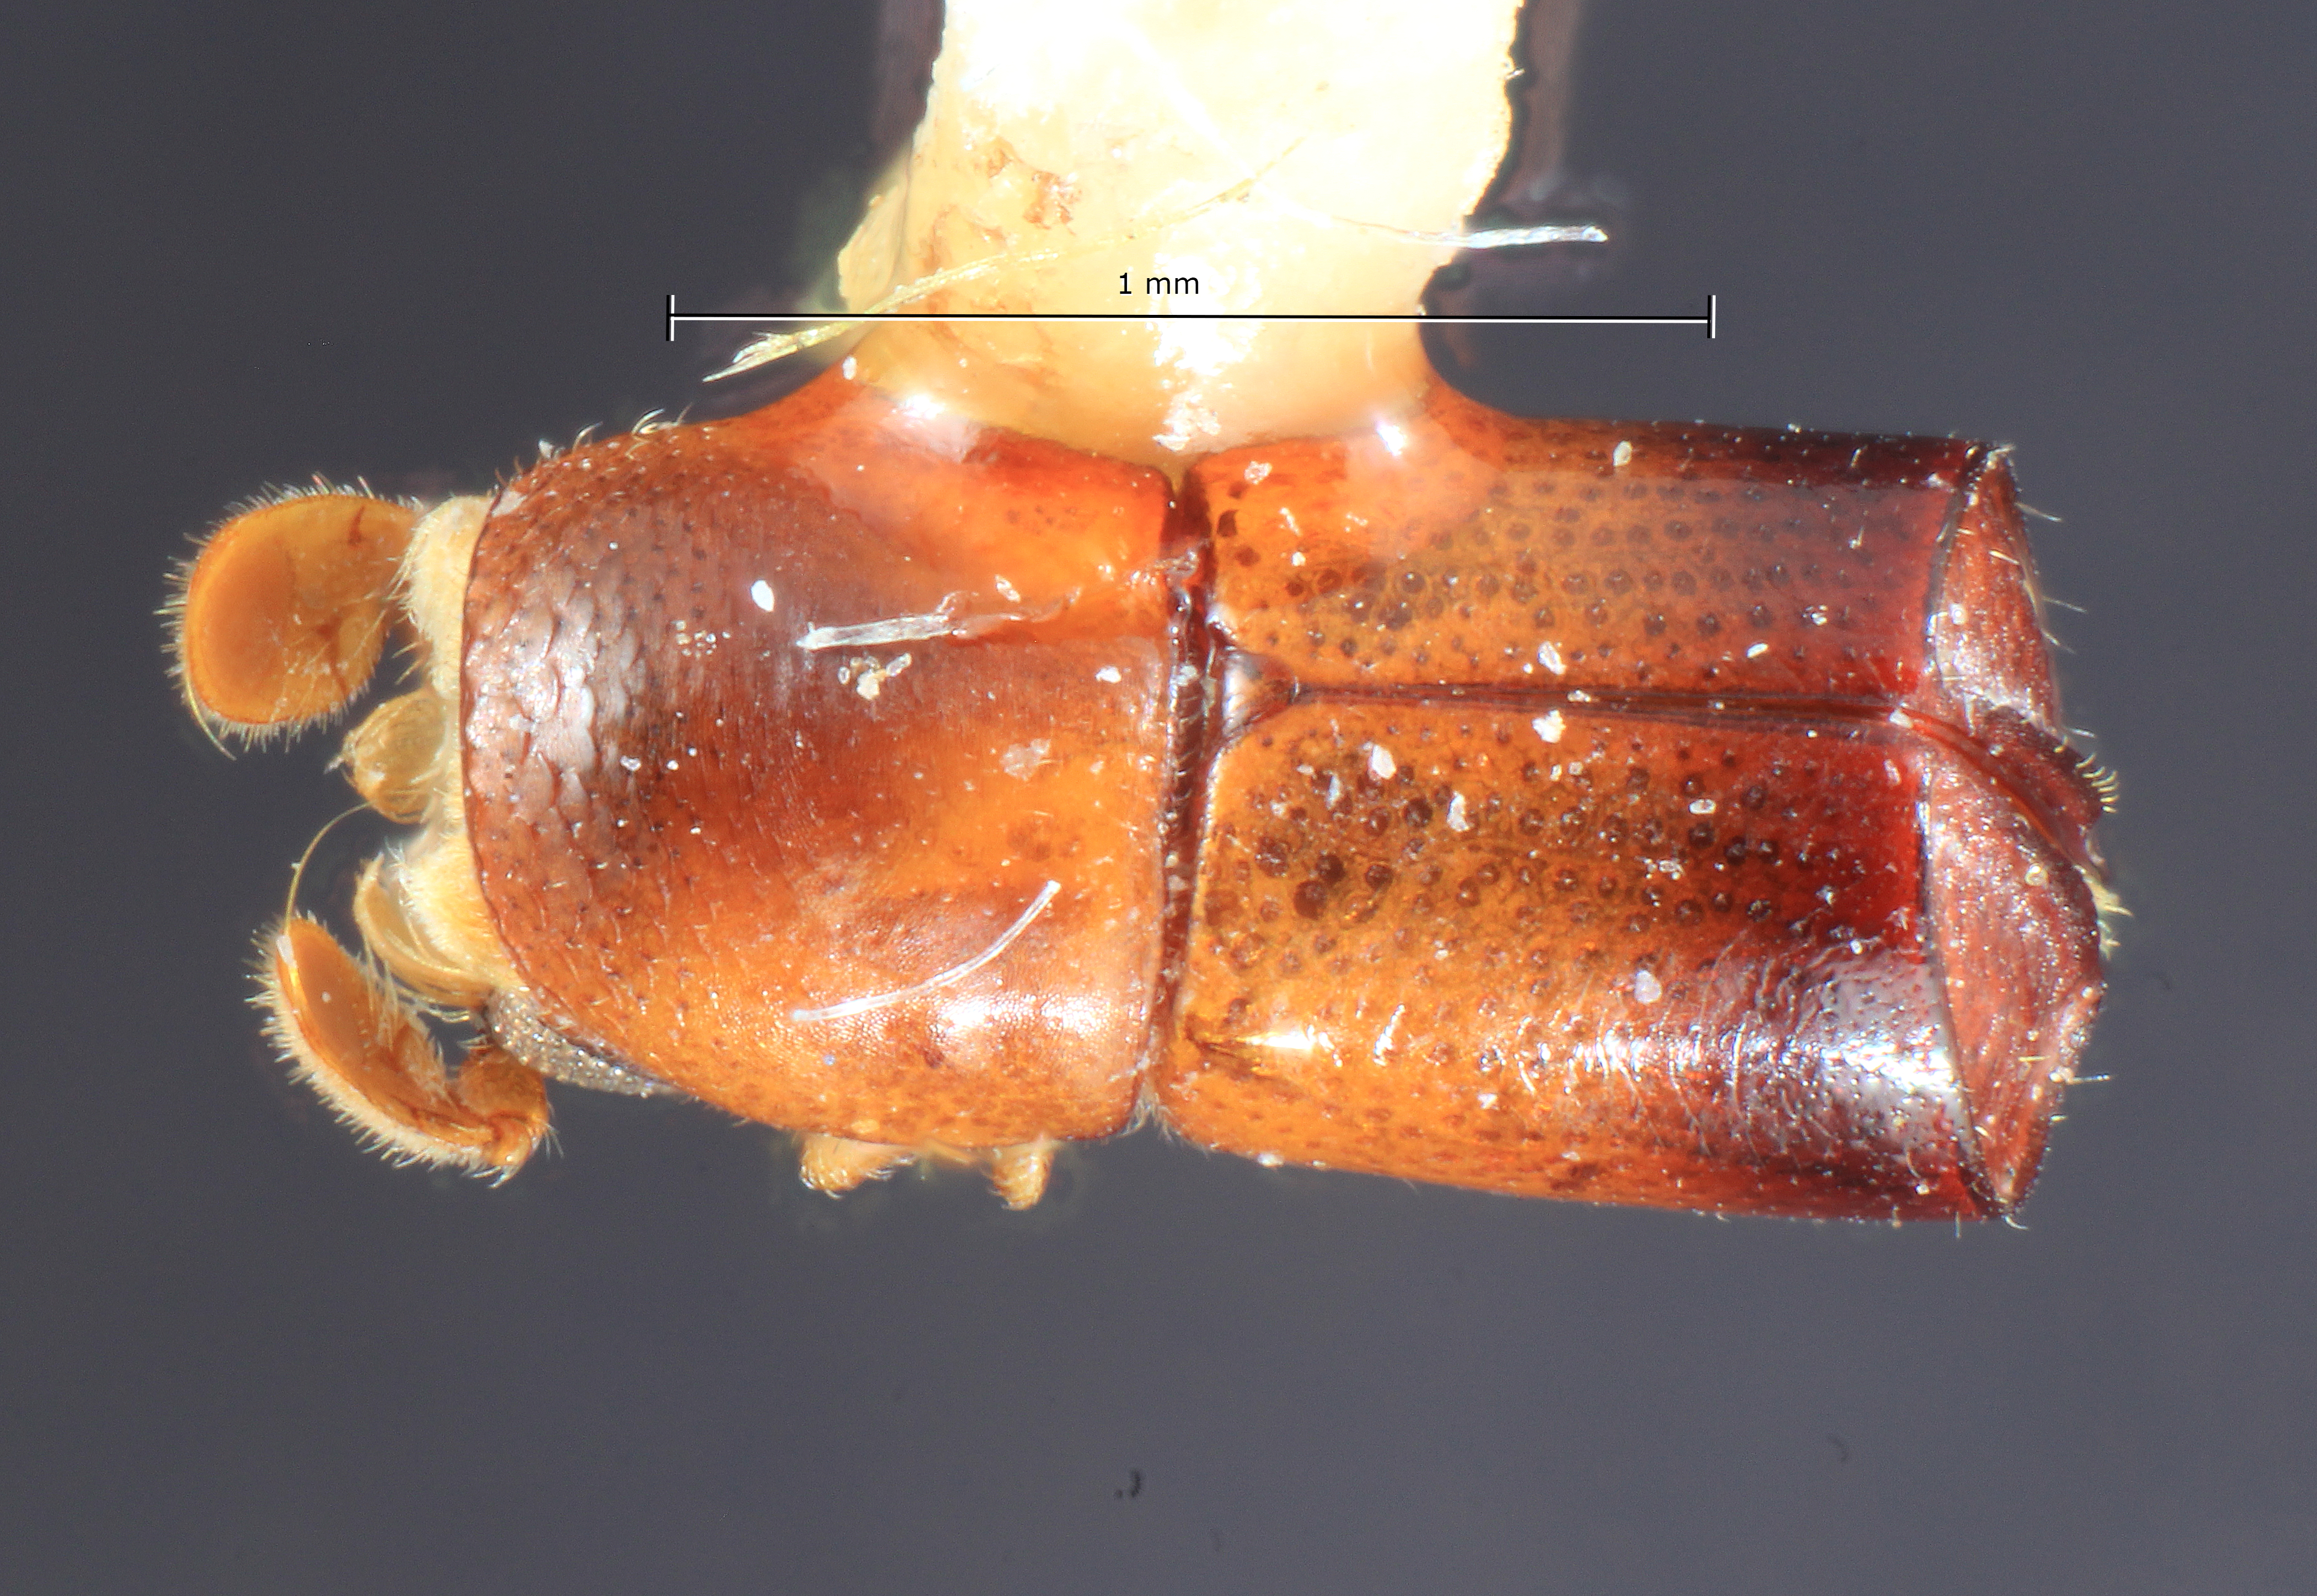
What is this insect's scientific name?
Corthylus procerus
